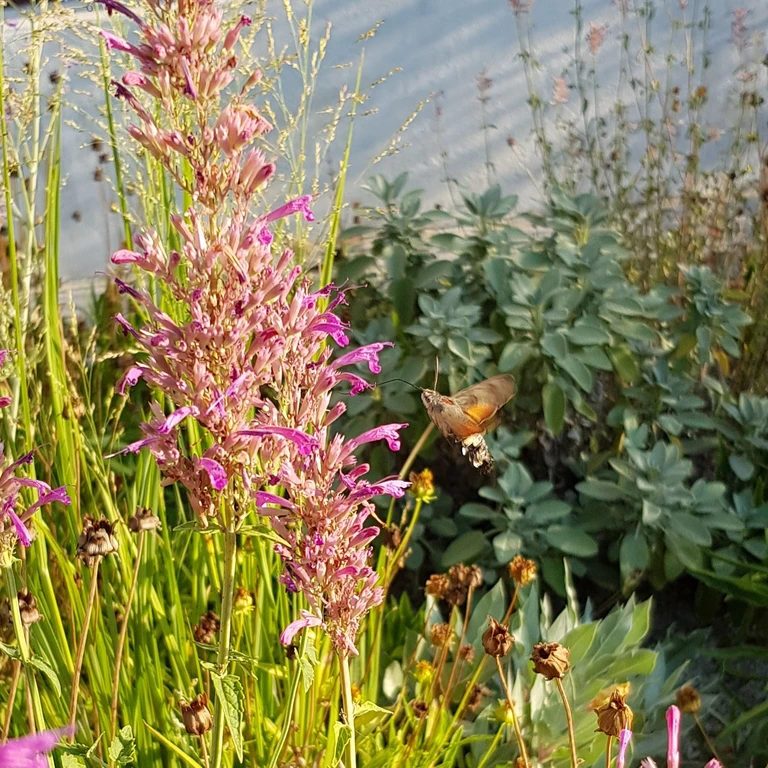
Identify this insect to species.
Macroglossum stellatarum
